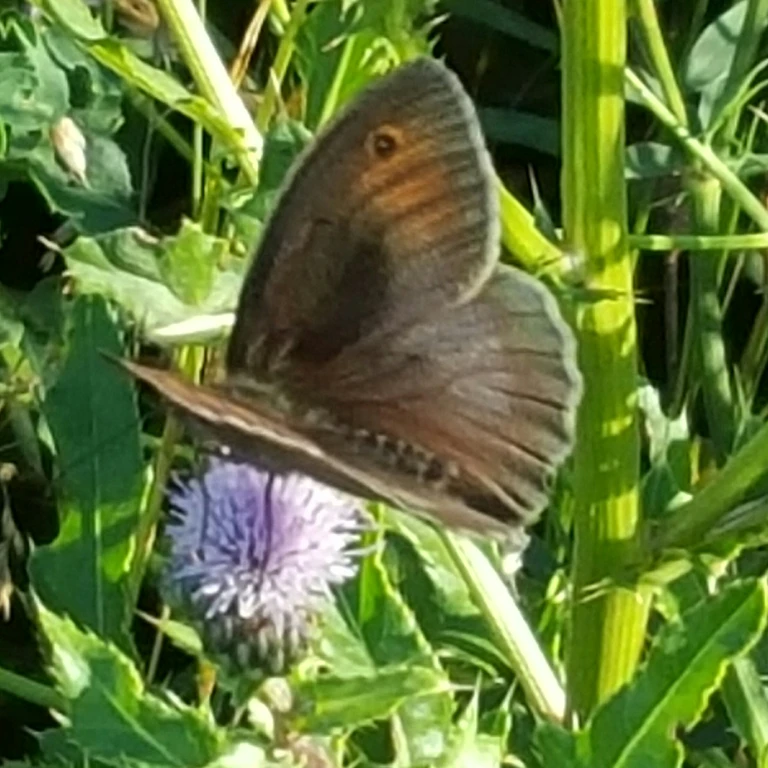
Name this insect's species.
Maniola jurtina
